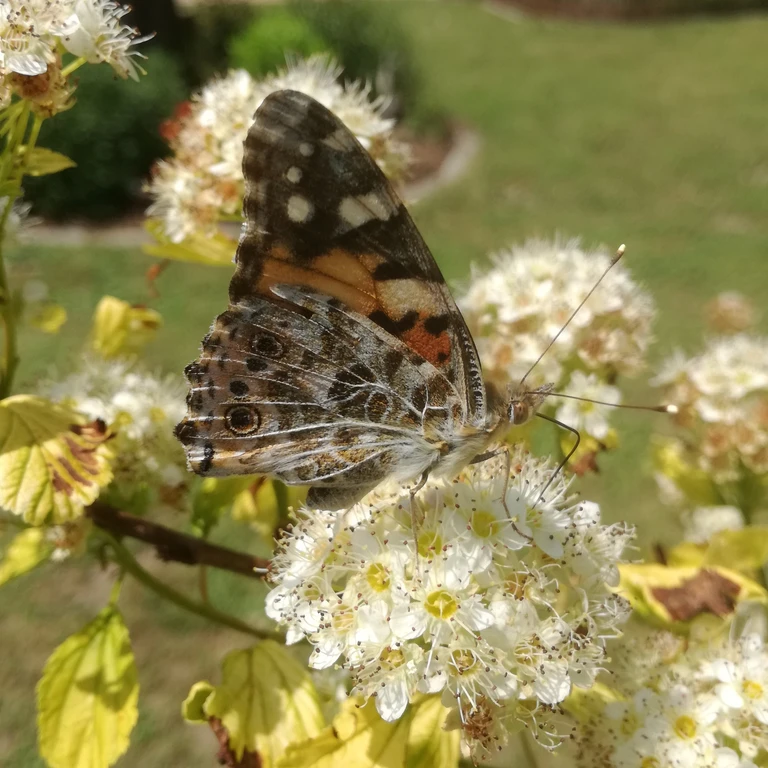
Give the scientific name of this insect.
Vanessa cardui
